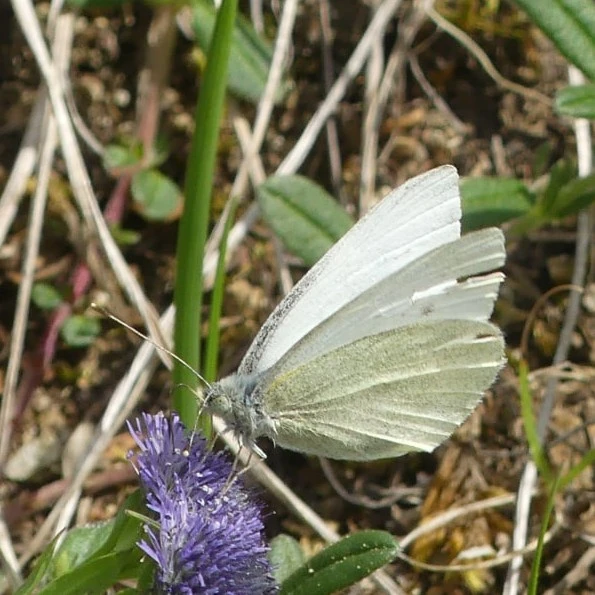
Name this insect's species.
Pieris rapae
